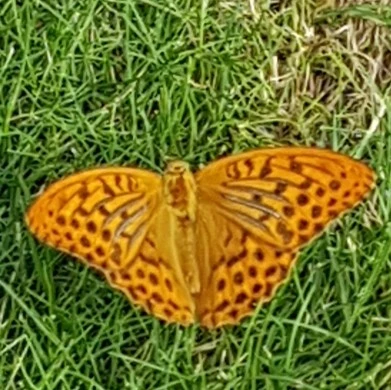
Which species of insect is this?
Argynnis paphia
